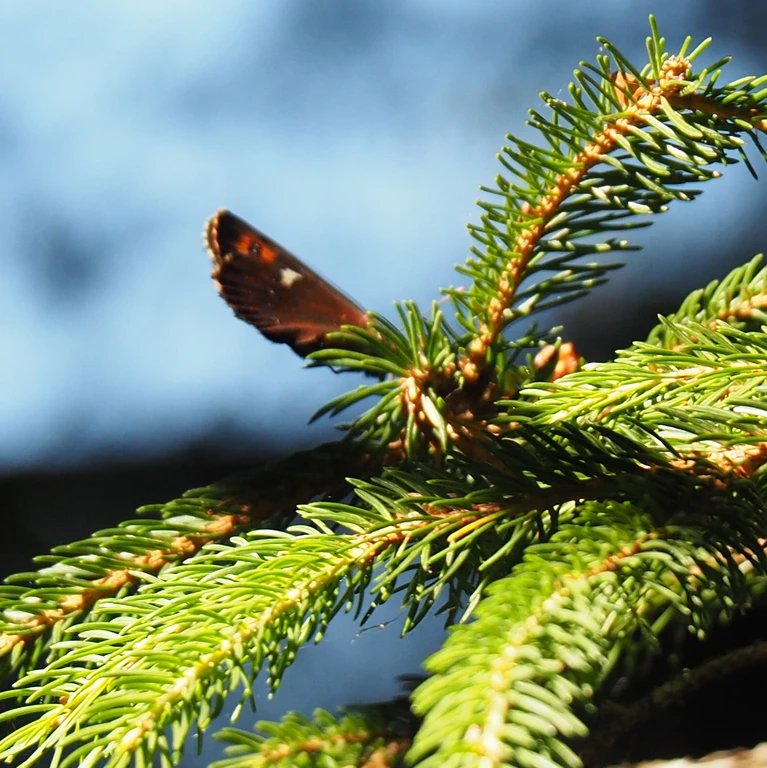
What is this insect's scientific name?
Erebia ligea
